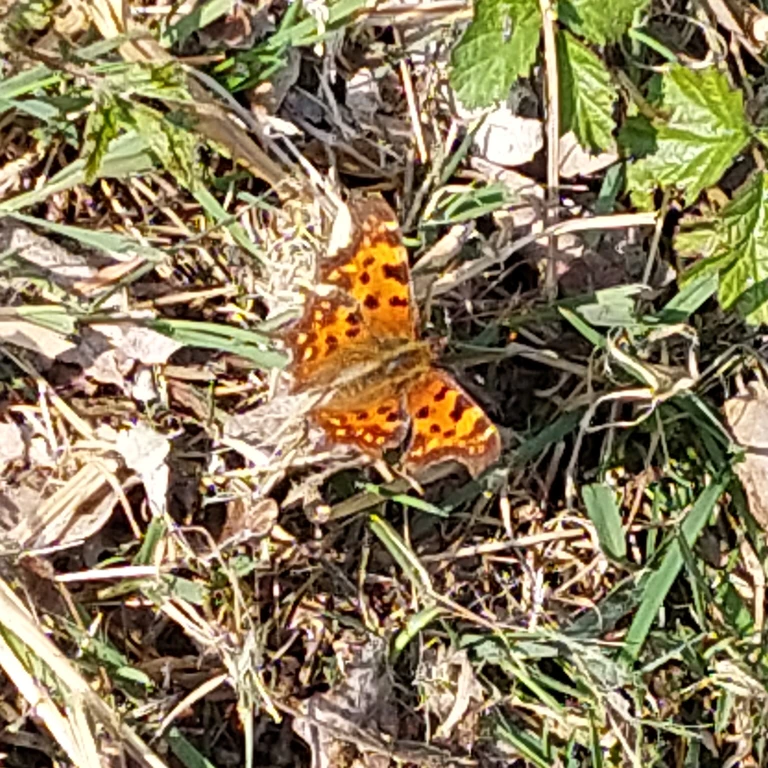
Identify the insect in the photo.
Polygonia c-album
